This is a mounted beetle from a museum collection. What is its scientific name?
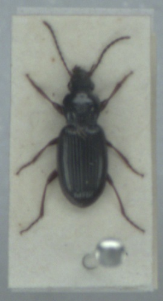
Pterostichus strenuus
